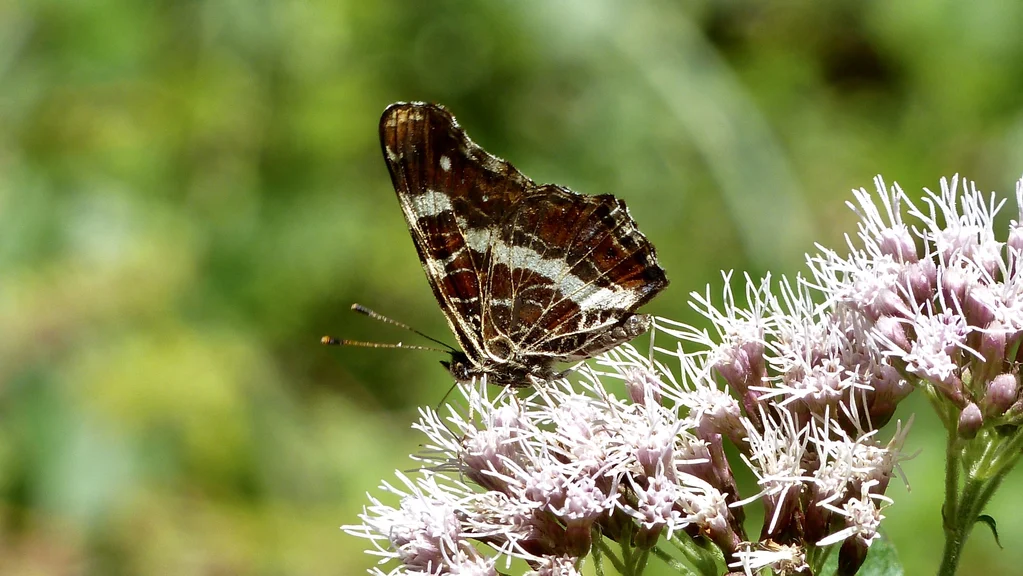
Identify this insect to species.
Araschnia levana
